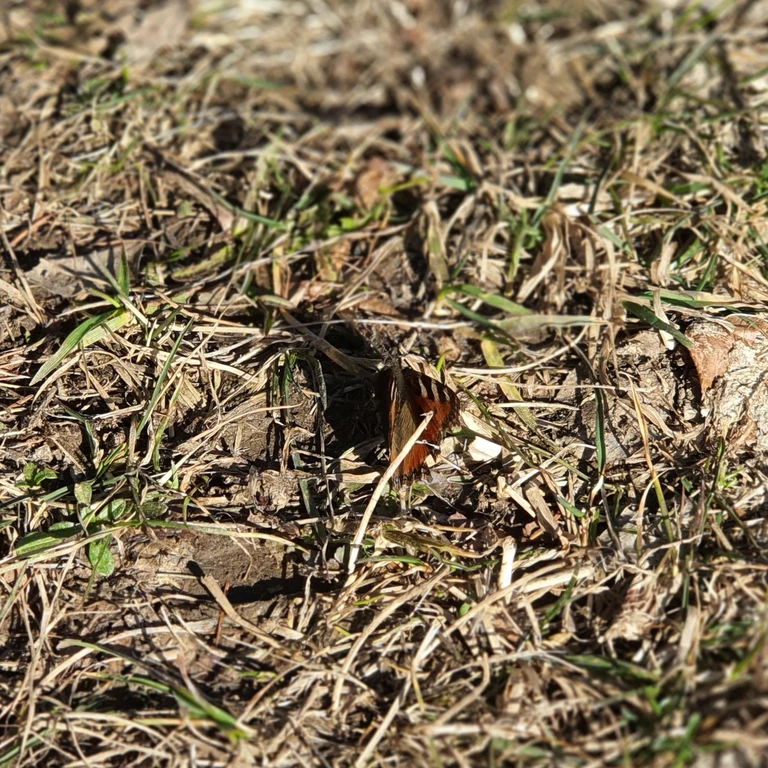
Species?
Aglais urticae
